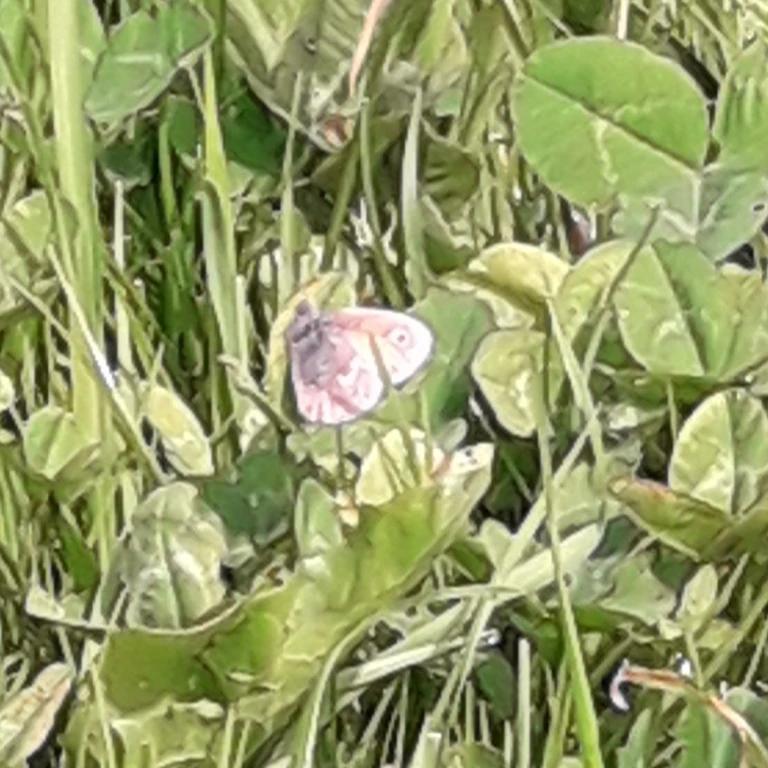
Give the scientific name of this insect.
Coenonympha pamphilus
